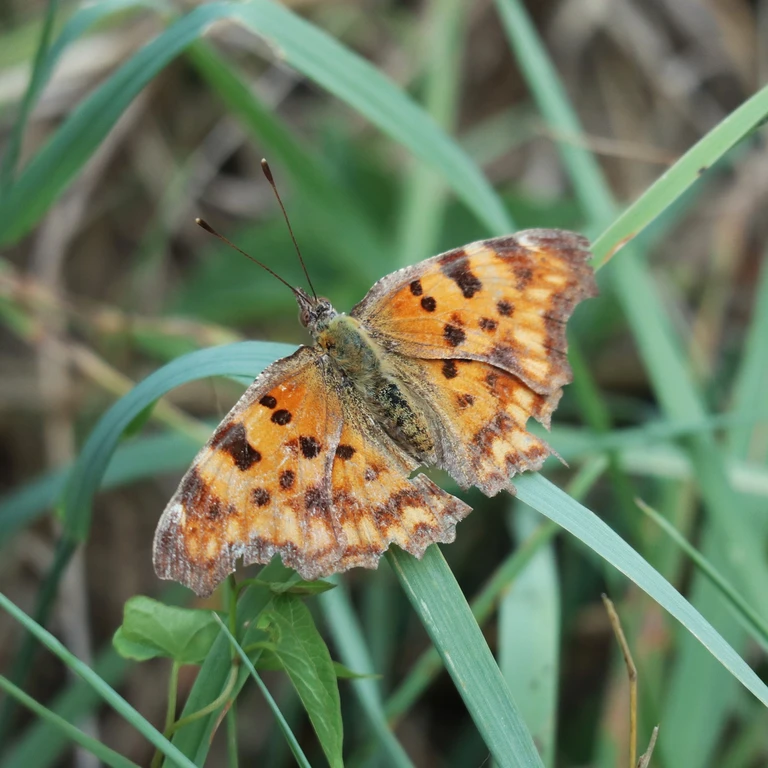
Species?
Polygonia c-album
